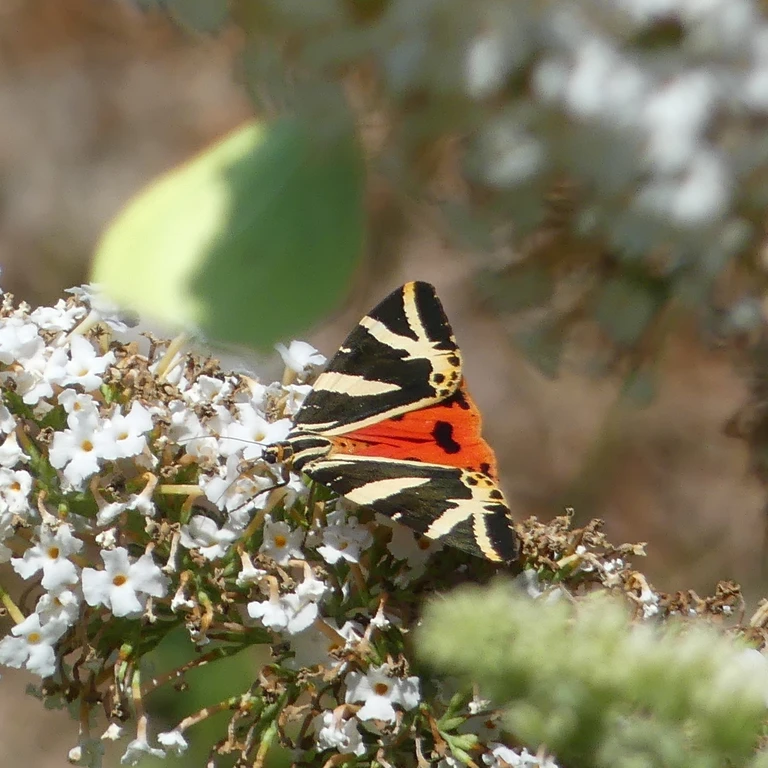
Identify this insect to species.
Euplagia quadripunctaria
